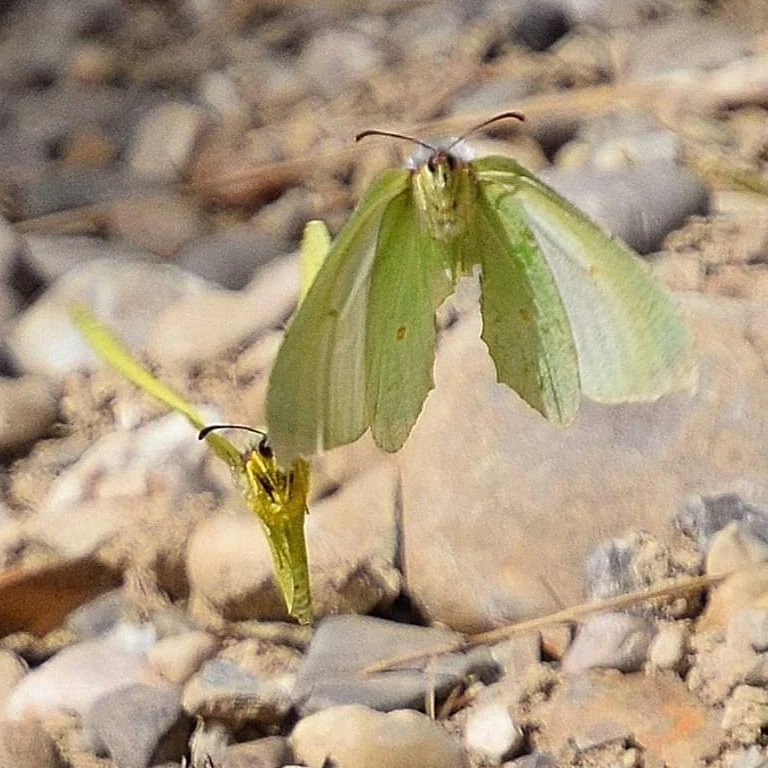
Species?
Gonepteryx rhamni
